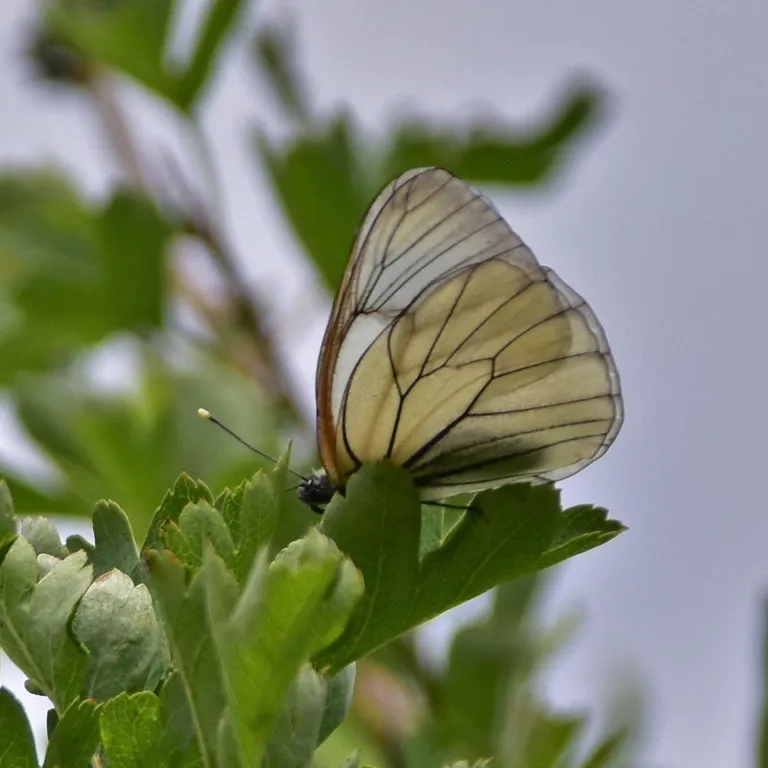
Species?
Aporia crataegi
